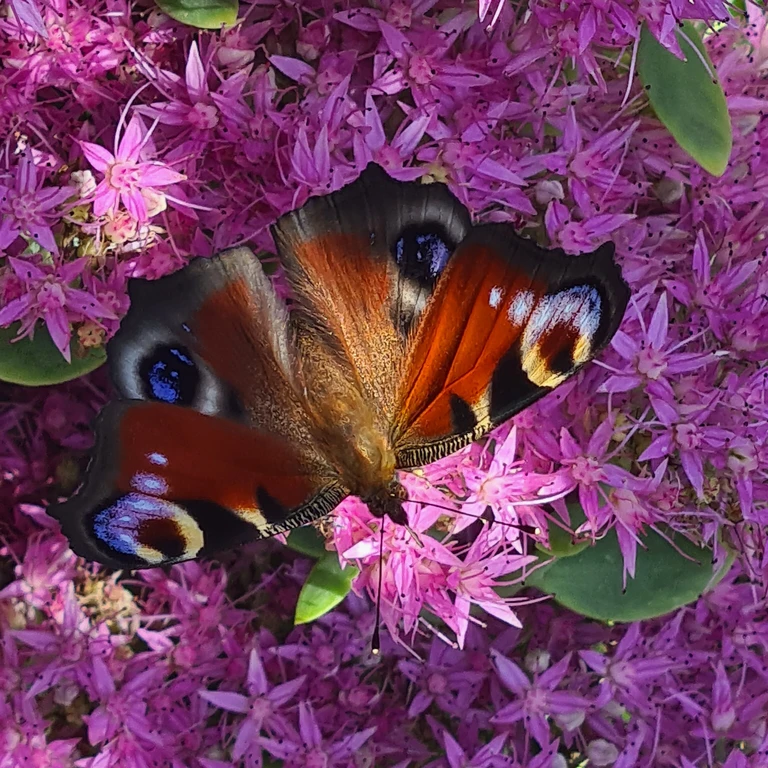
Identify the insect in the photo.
Aglais io
